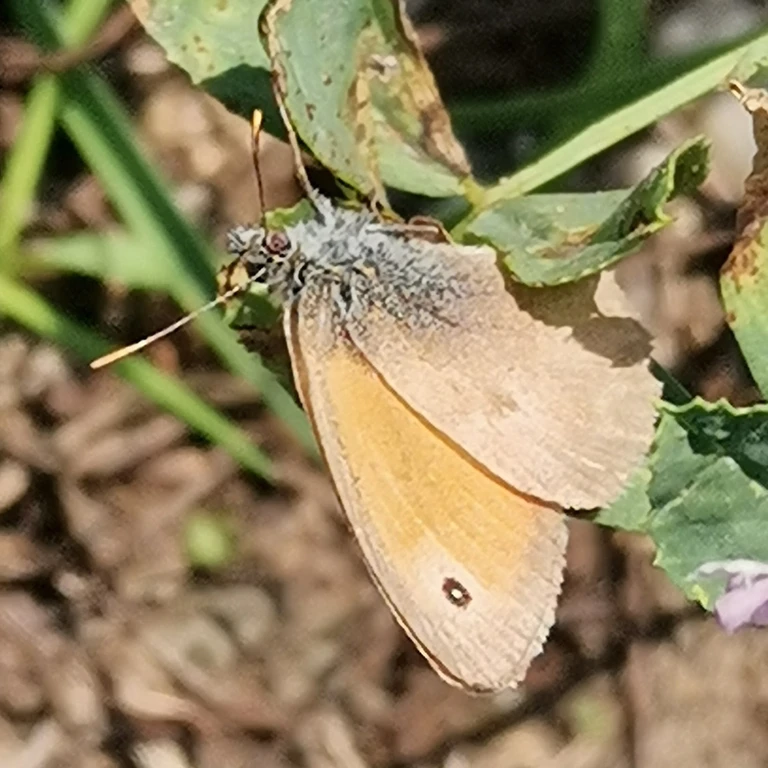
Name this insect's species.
Coenonympha pamphilus
